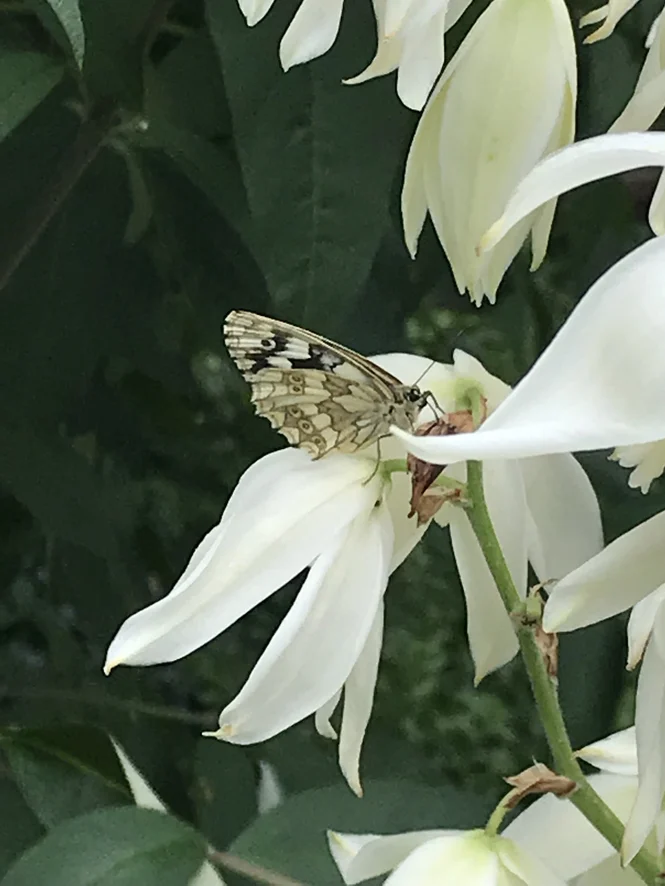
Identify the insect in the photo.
Melanargia galathea
